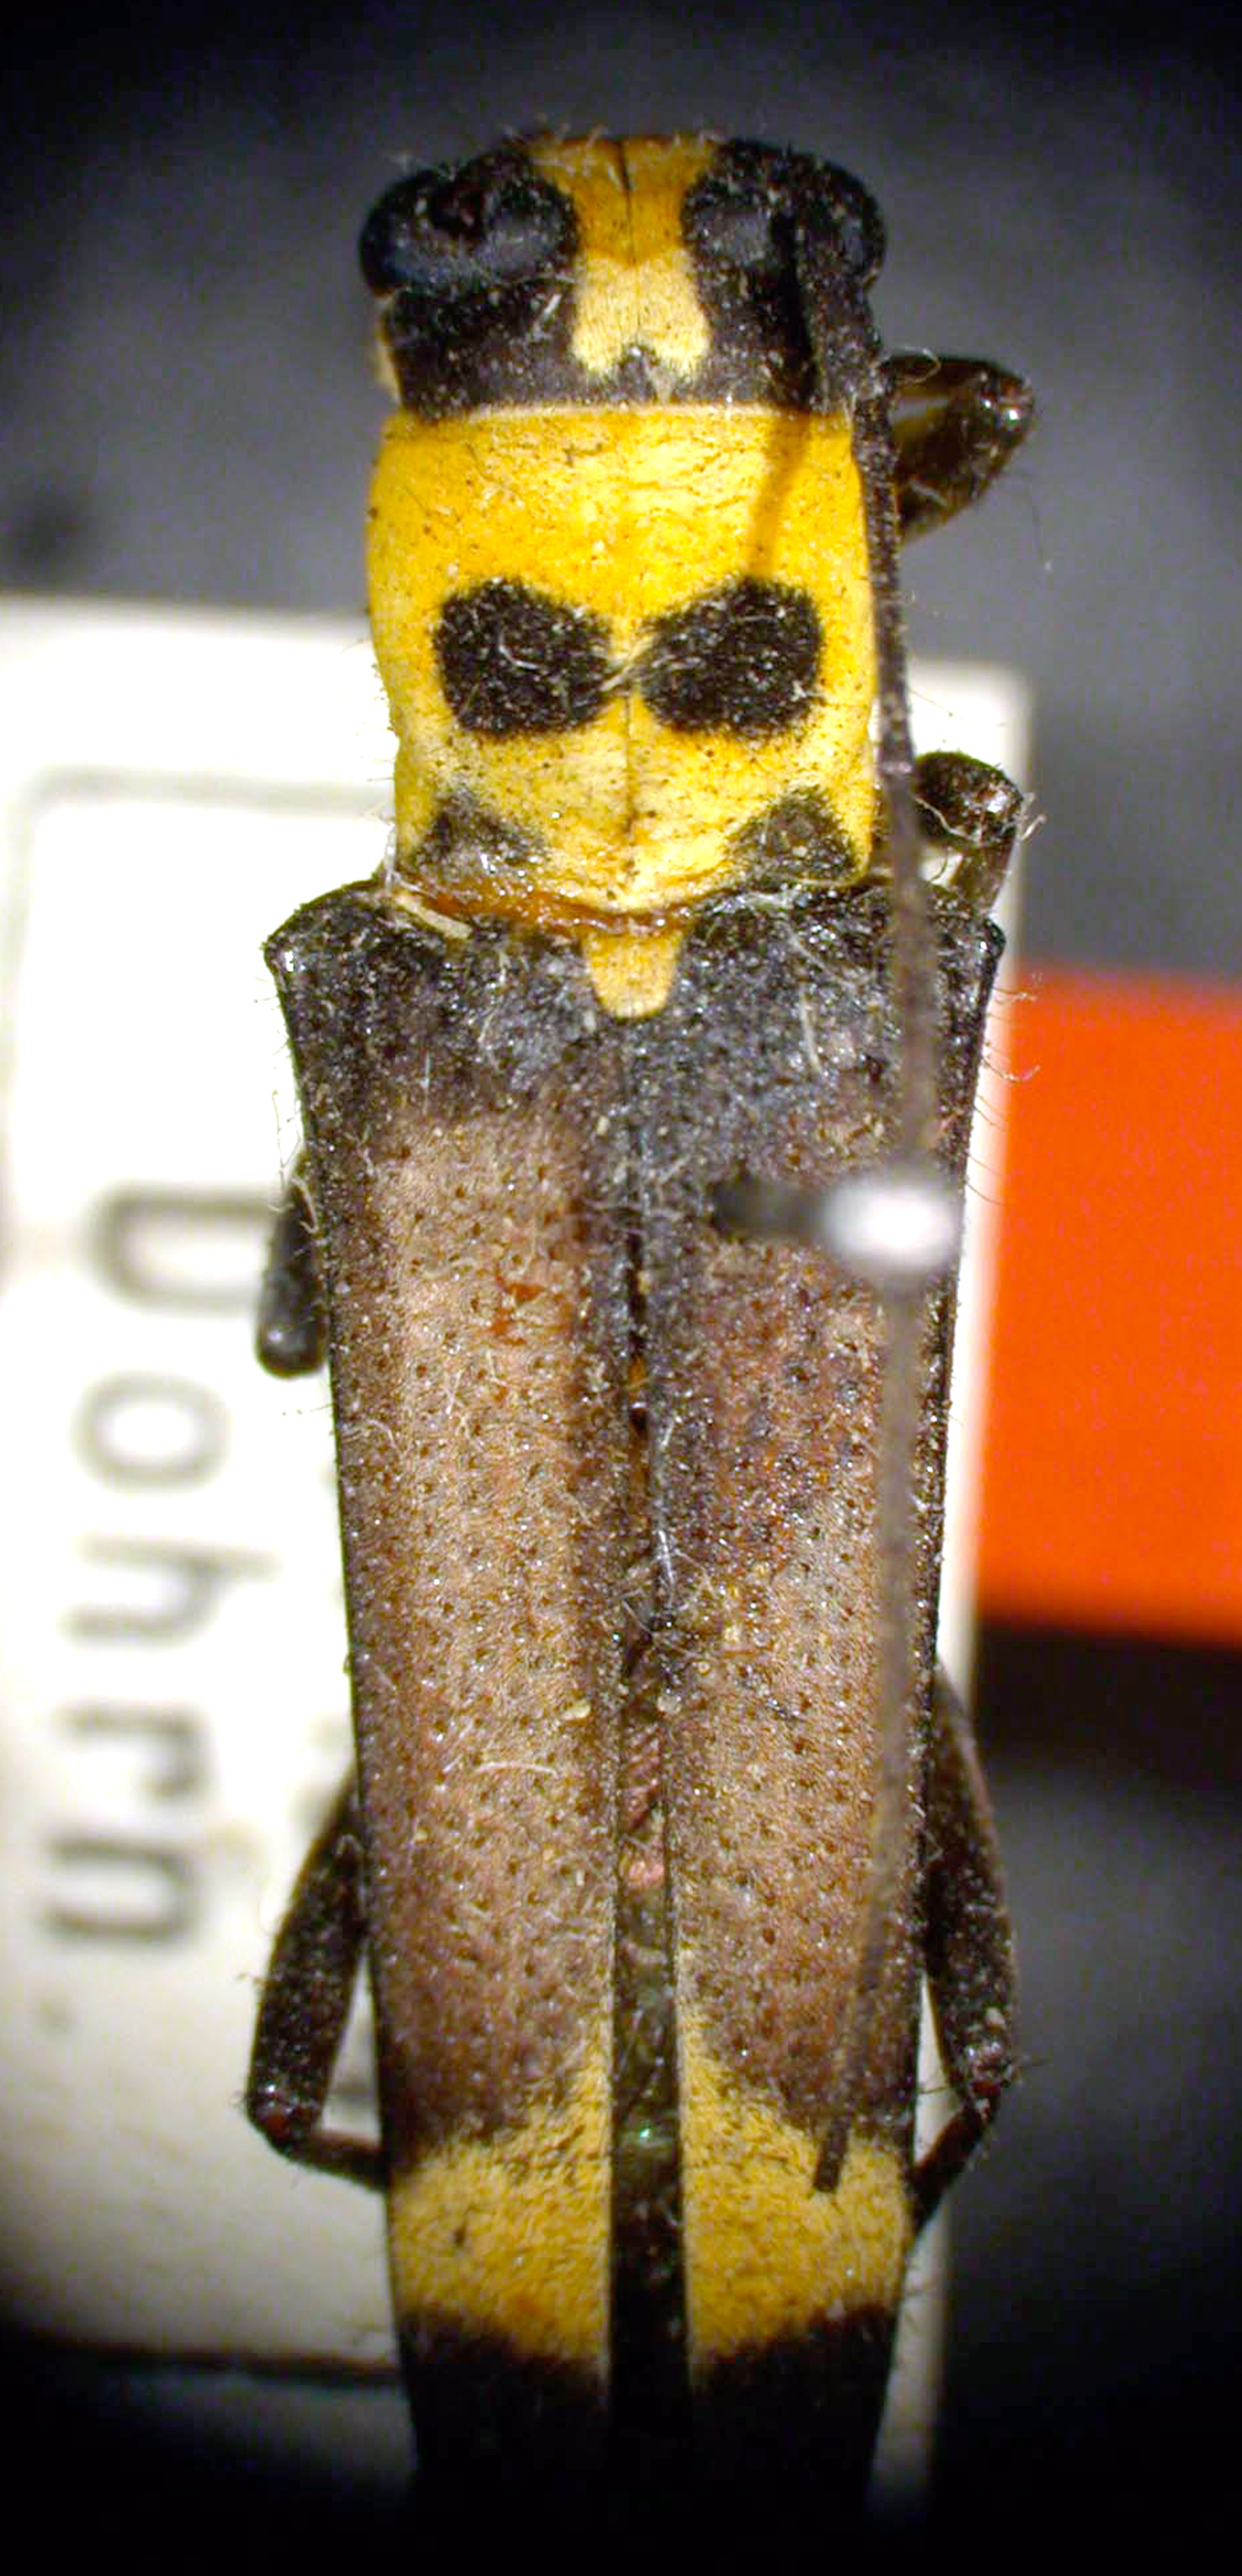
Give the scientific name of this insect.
Glenea didymoides
